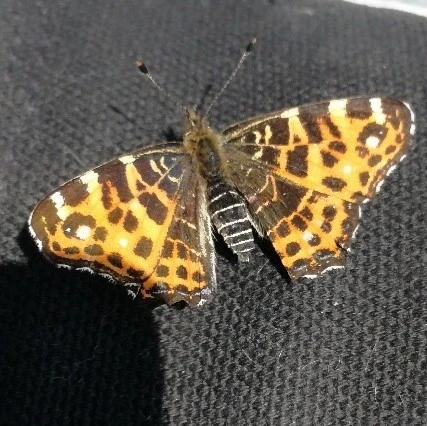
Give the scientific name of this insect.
Araschnia levana
